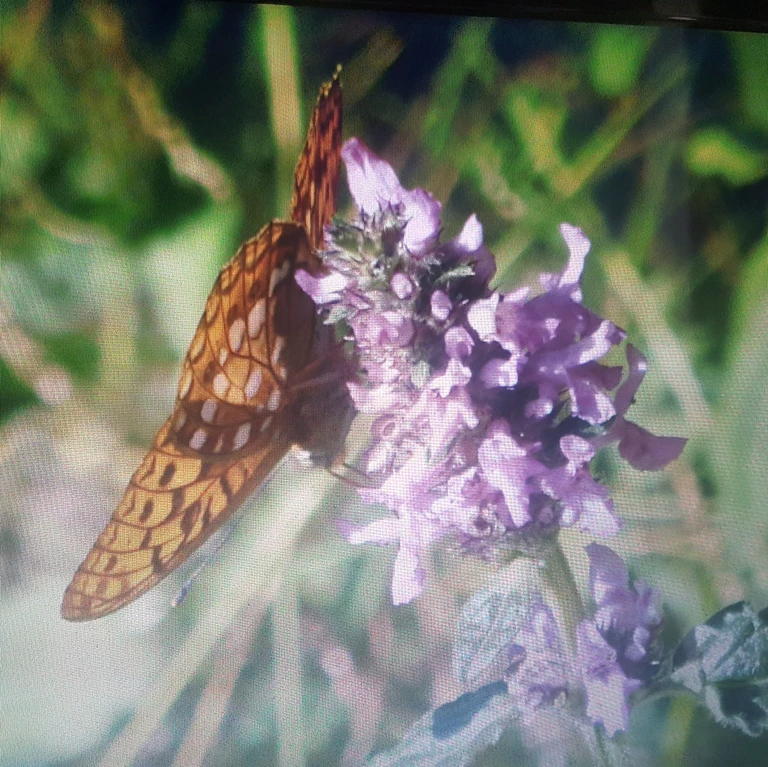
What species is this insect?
Fabriciana adippe
